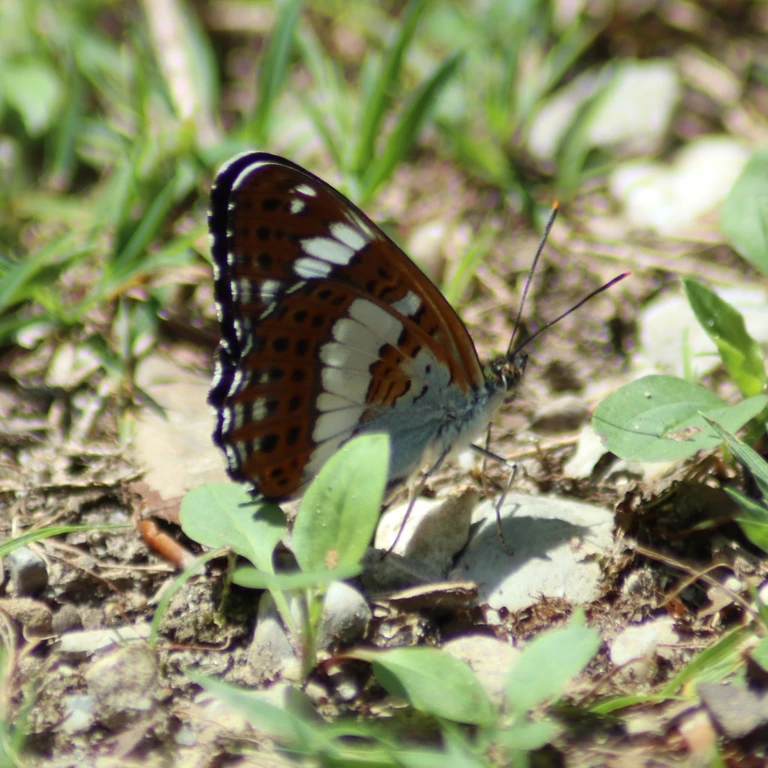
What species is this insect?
Limenitis camilla (also Ladoga camilla)
